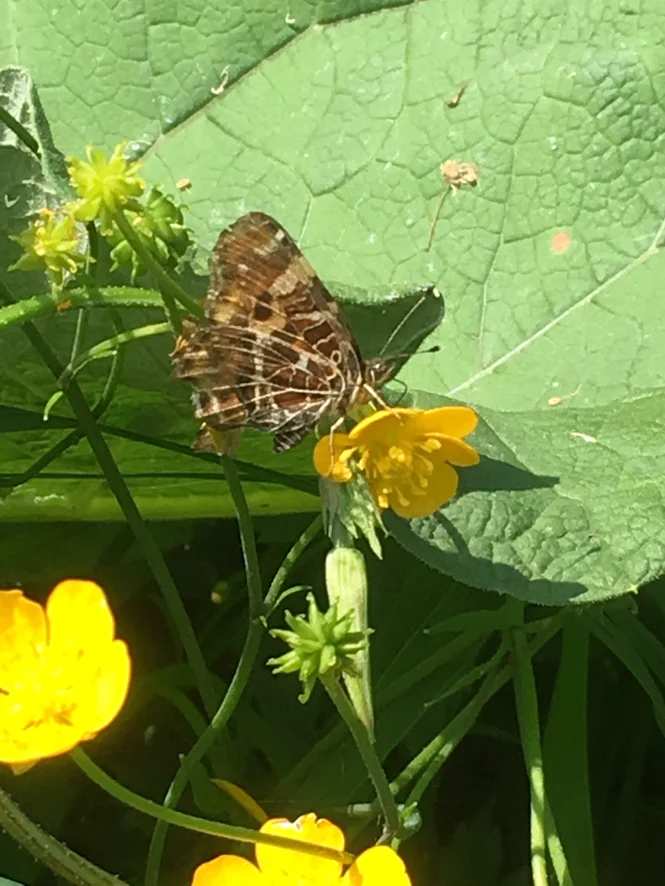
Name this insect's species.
Araschnia levana
